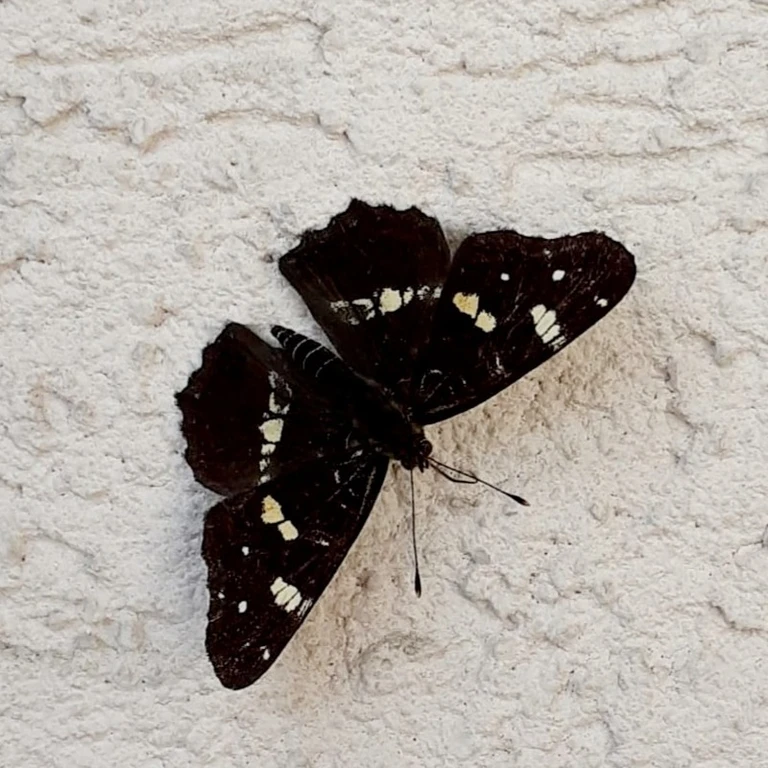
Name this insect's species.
Araschnia levana
